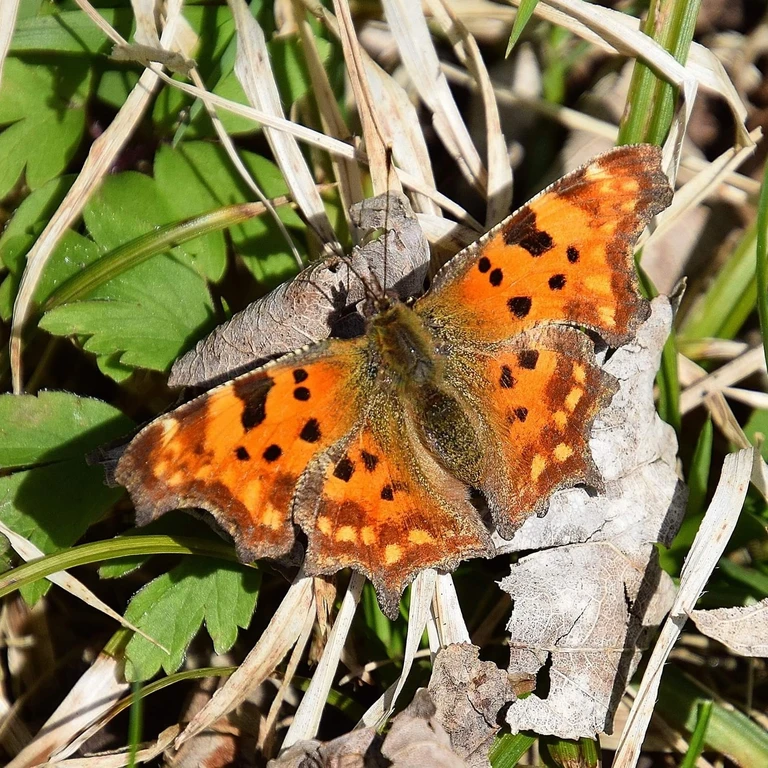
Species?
Polygonia c-album
